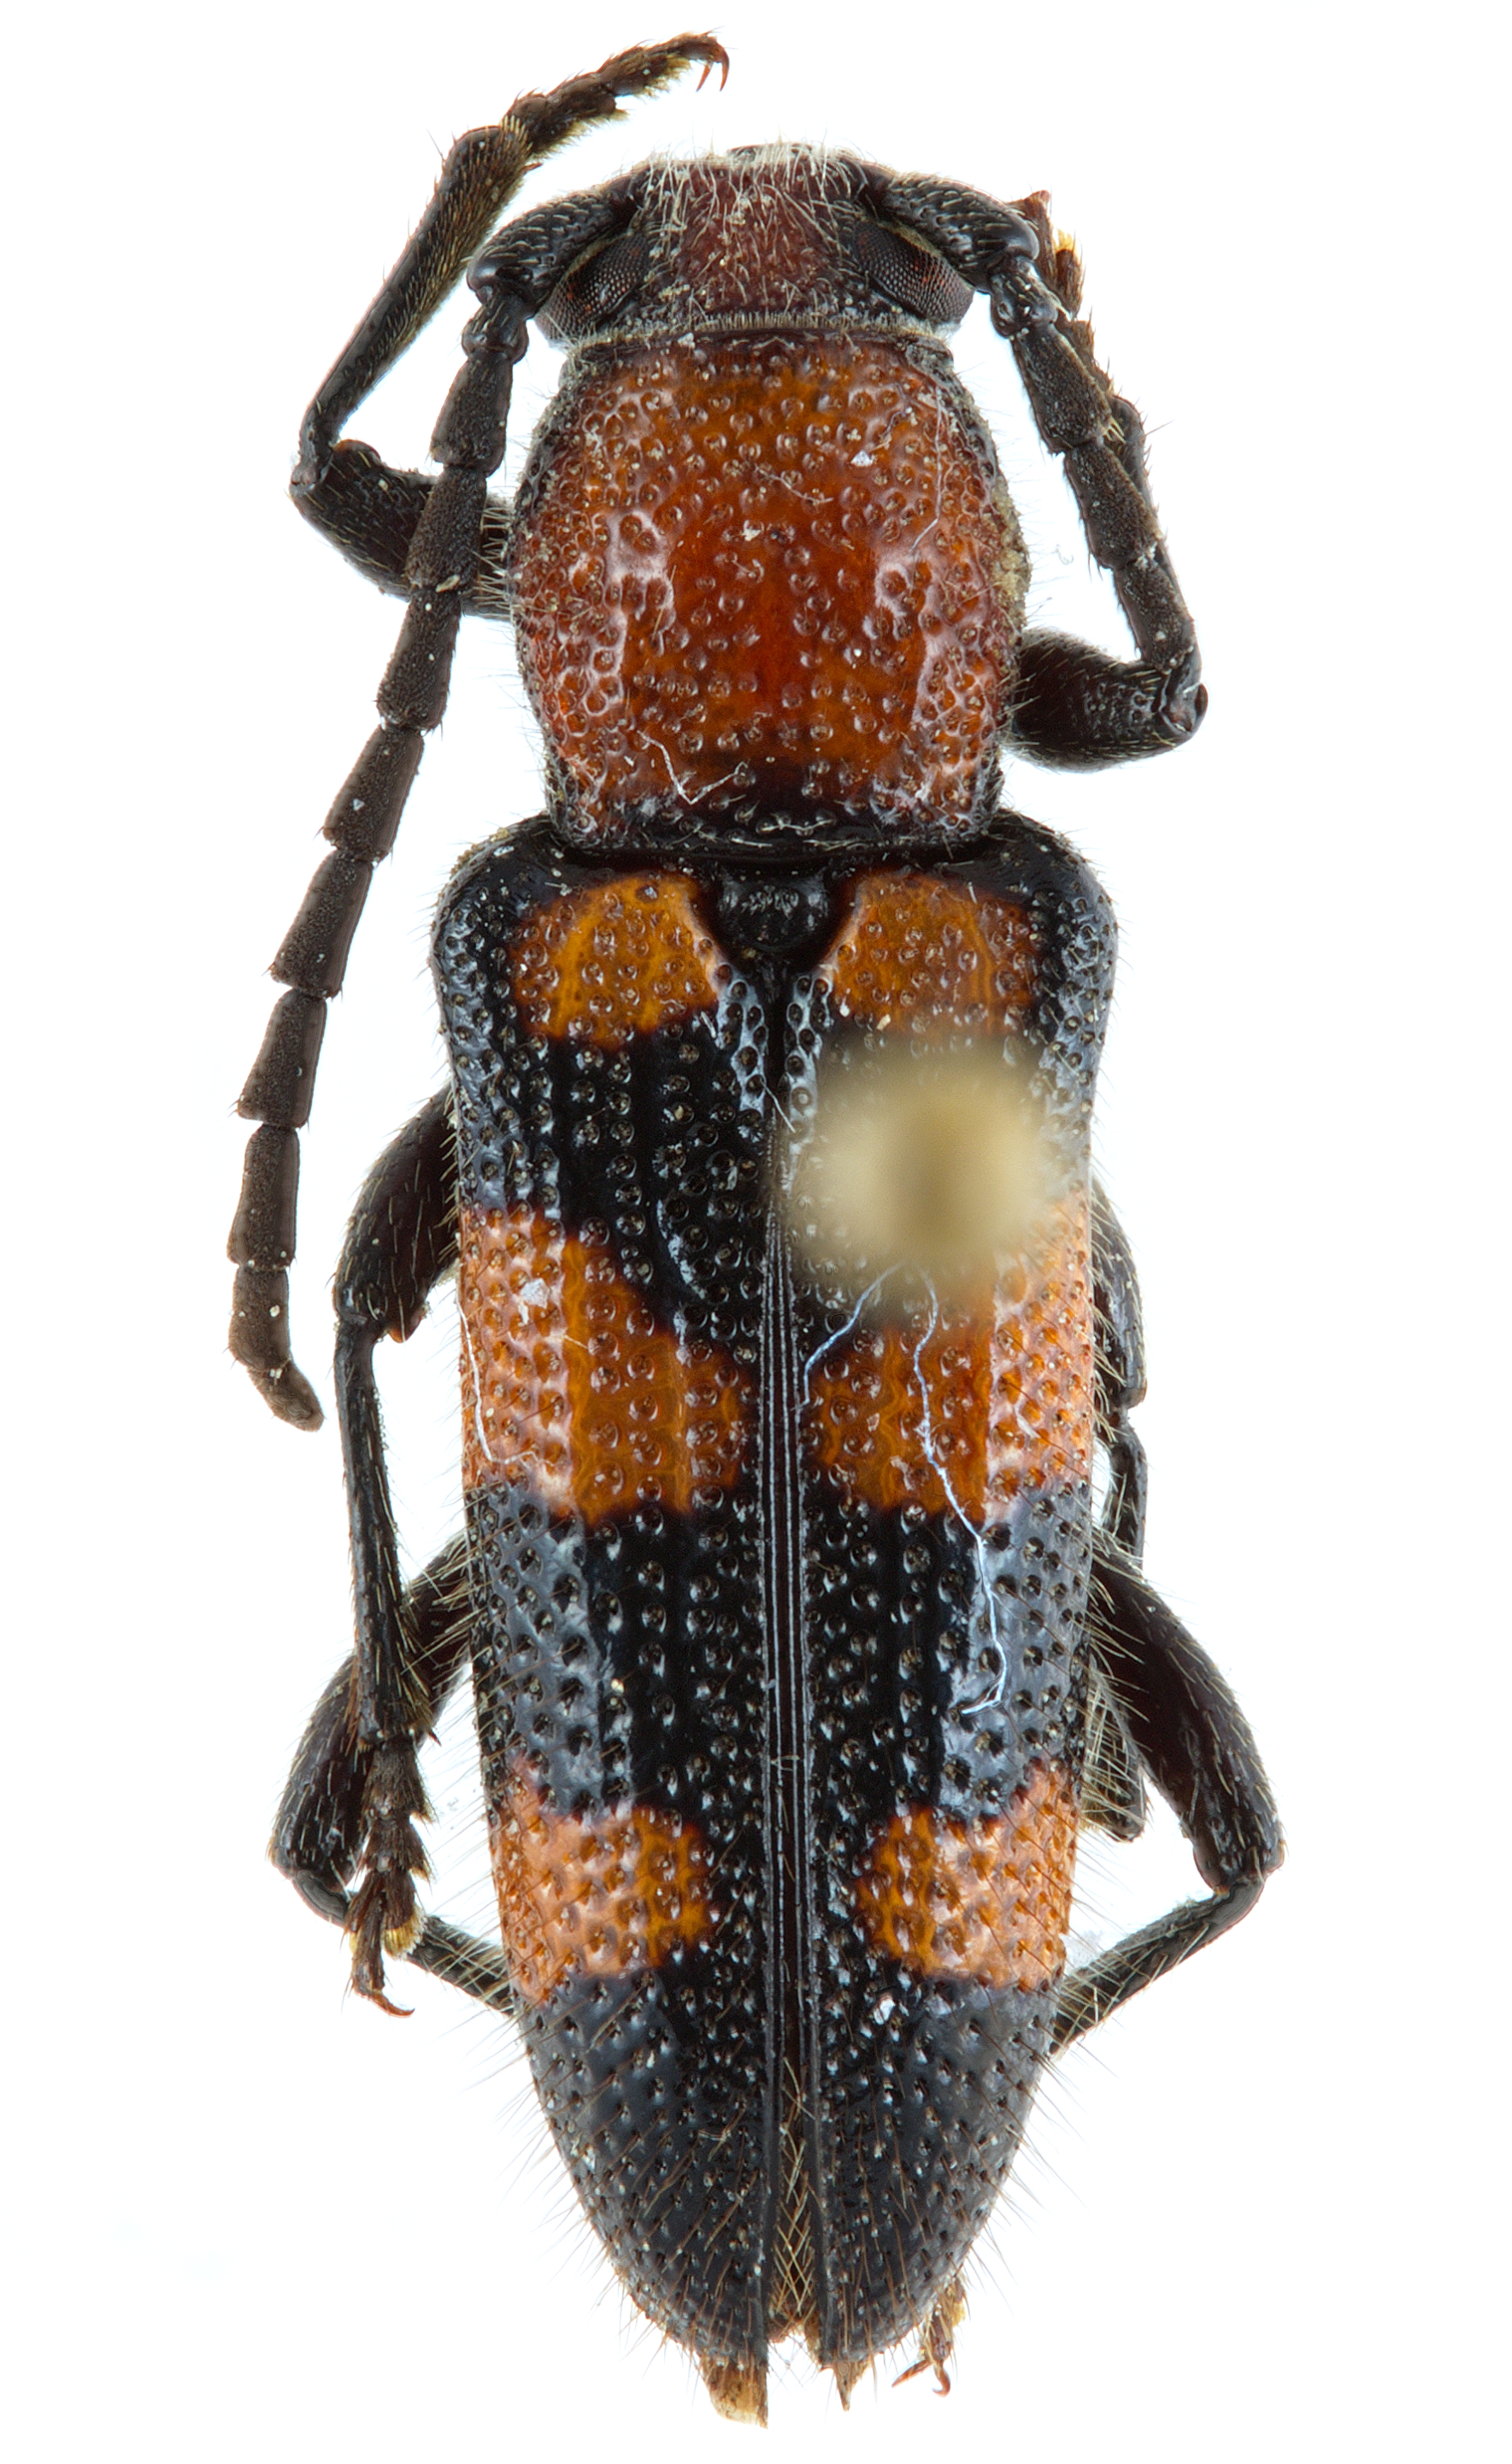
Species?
Zagymnus clerinus
